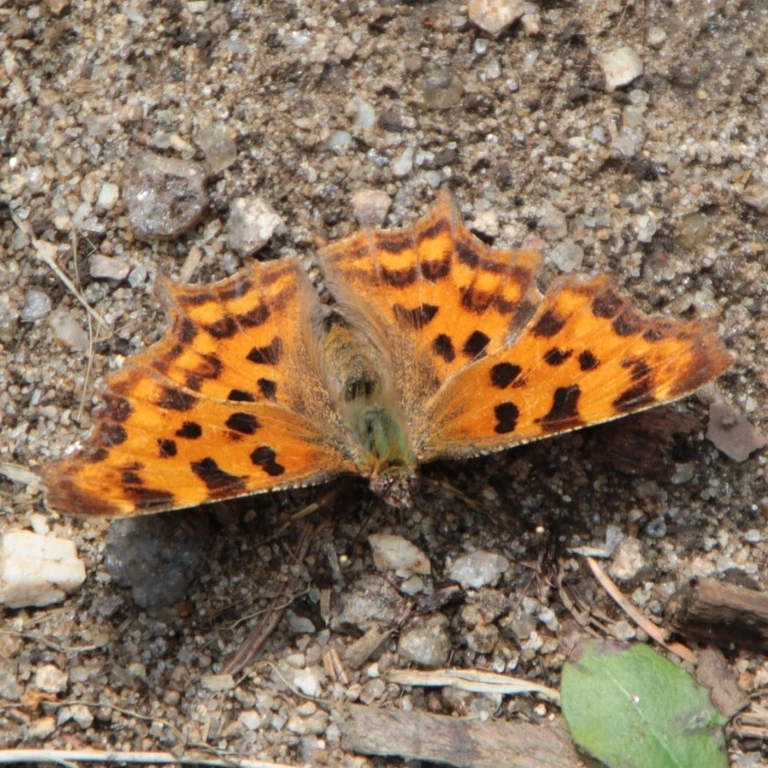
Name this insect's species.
Polygonia c-album
